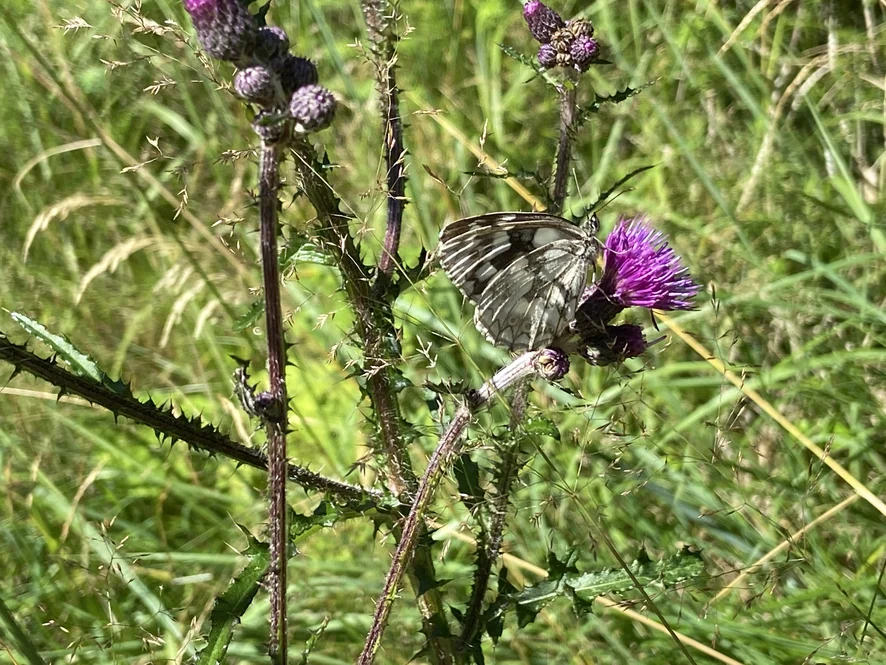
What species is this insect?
Melanargia galathea
